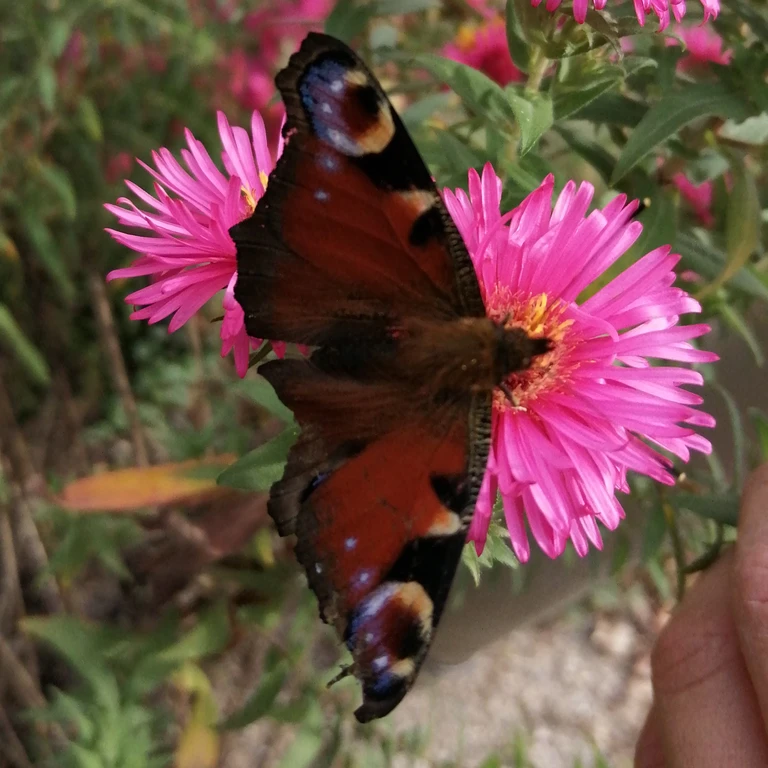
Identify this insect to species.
Aglais io
